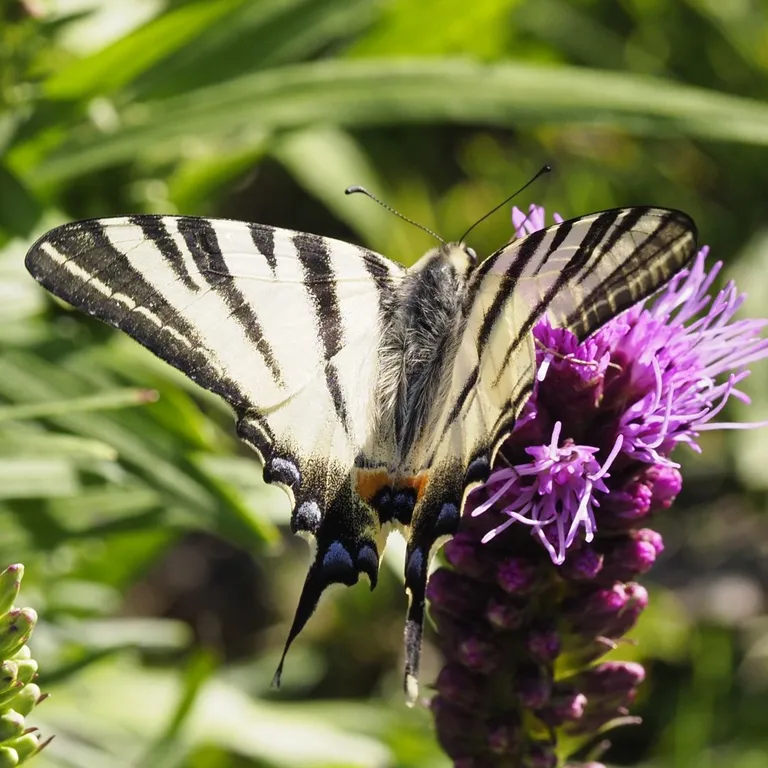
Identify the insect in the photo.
Iphiclides podalirius
